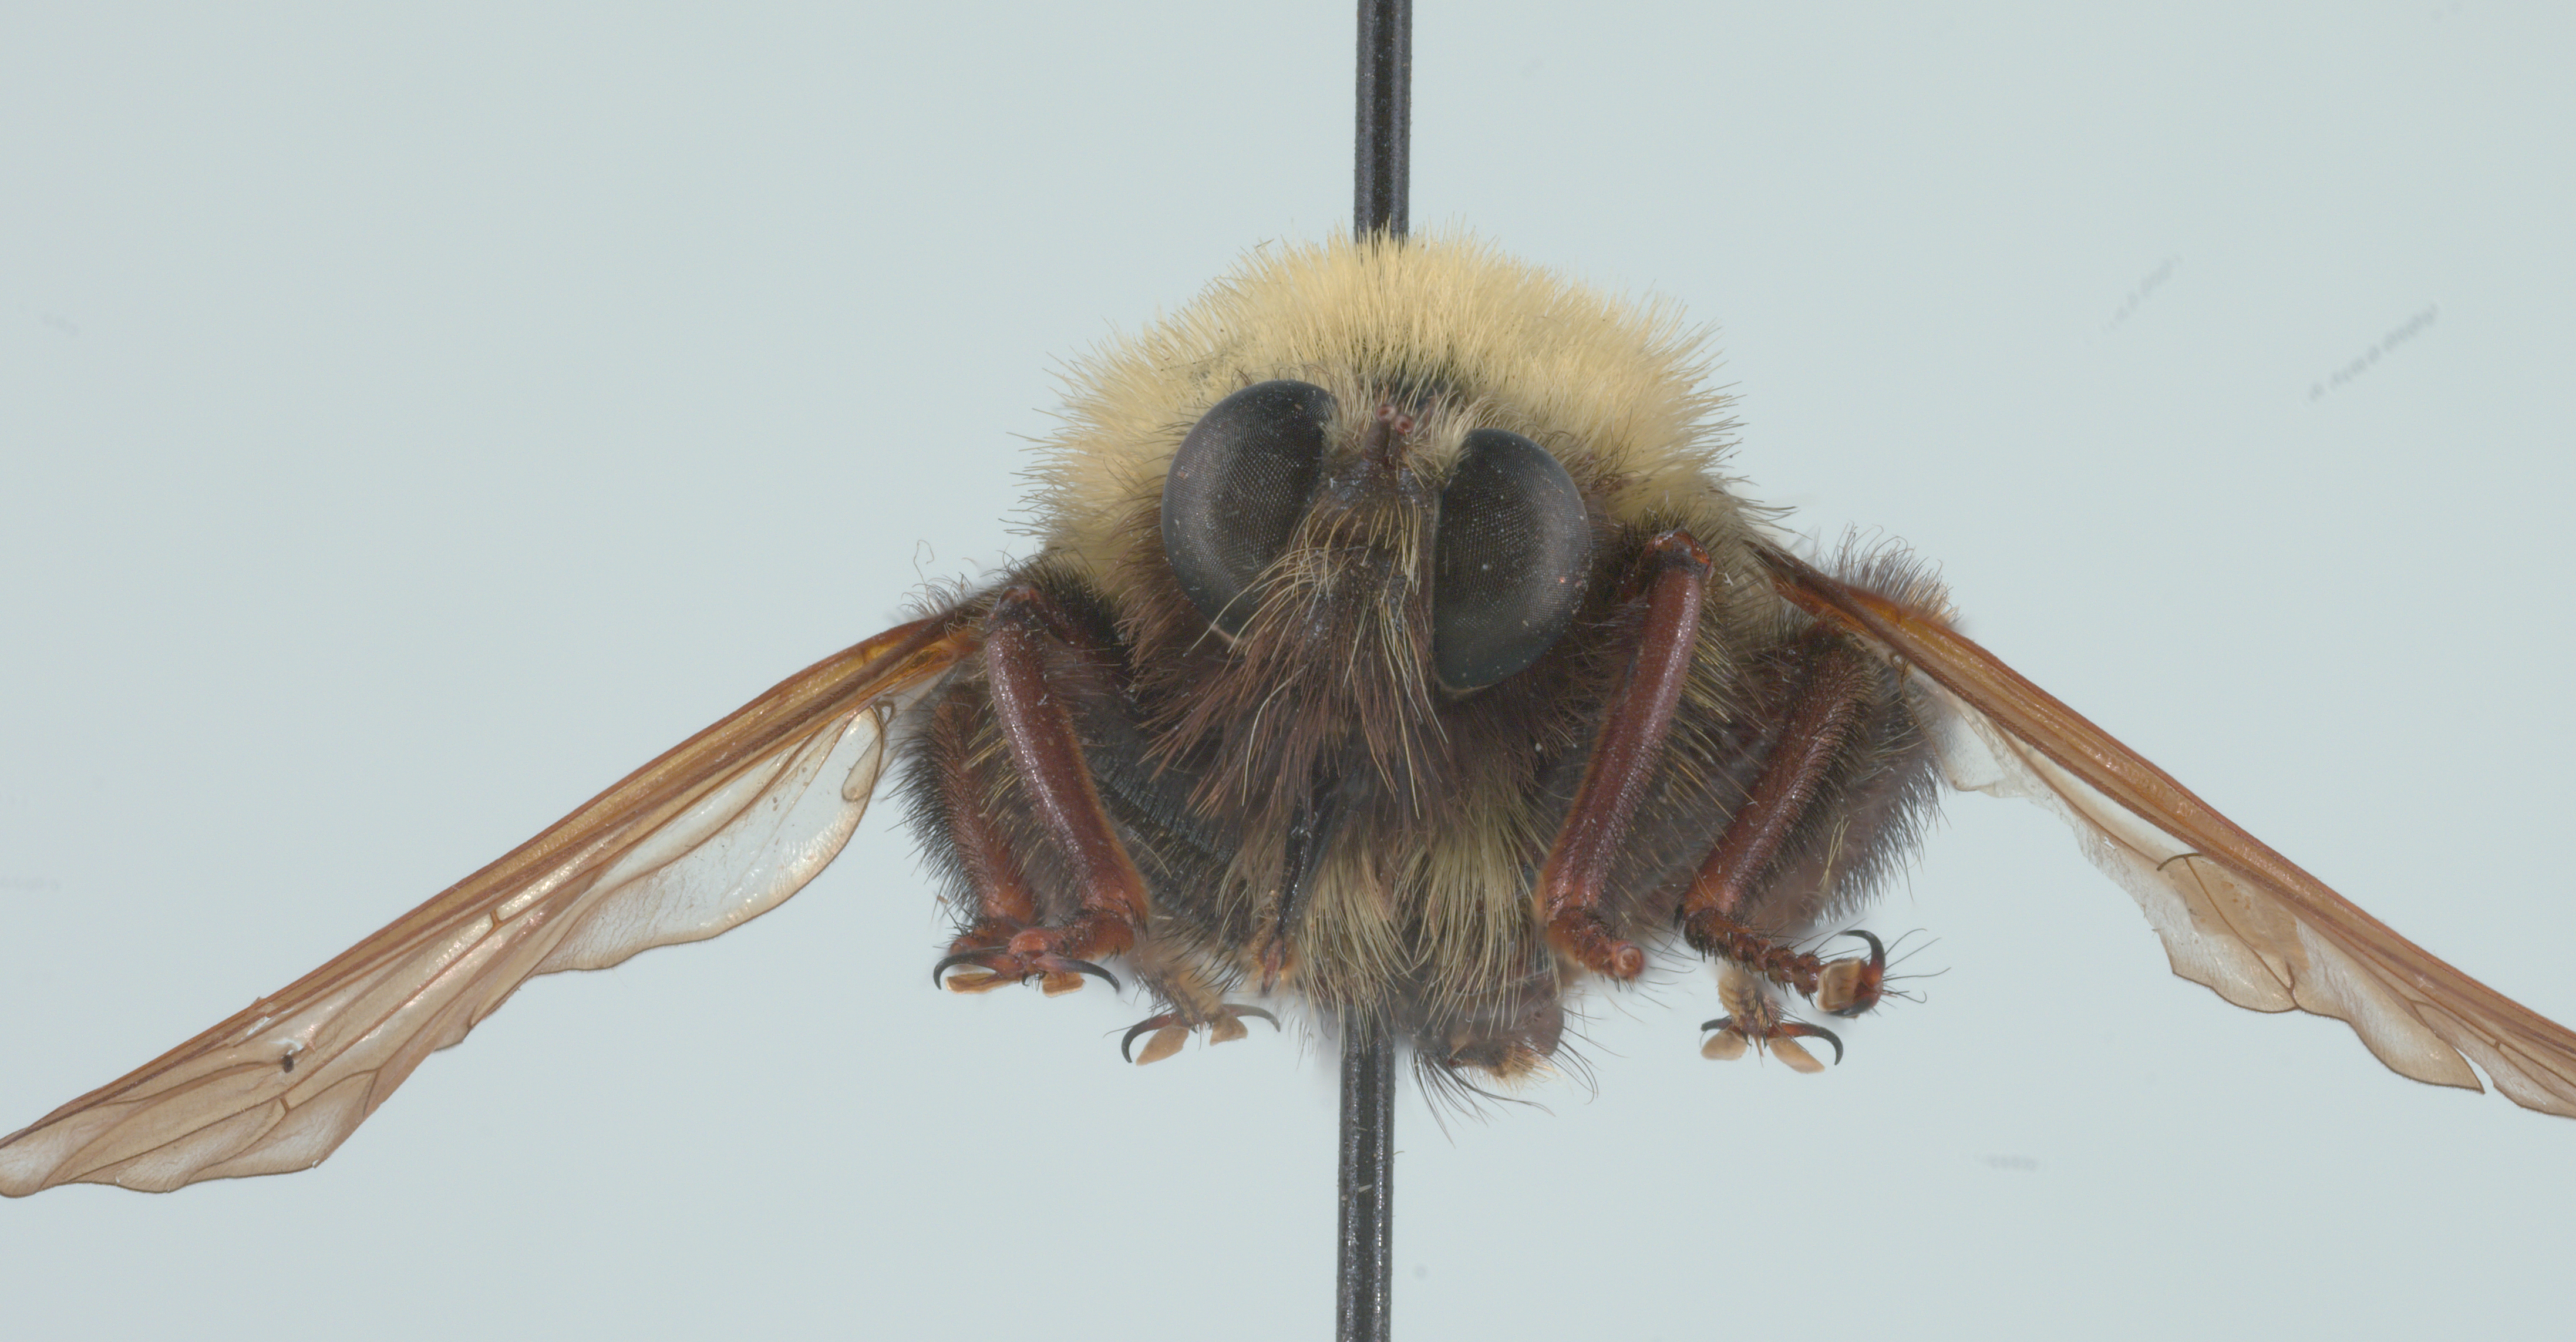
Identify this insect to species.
Laphria thoracica
